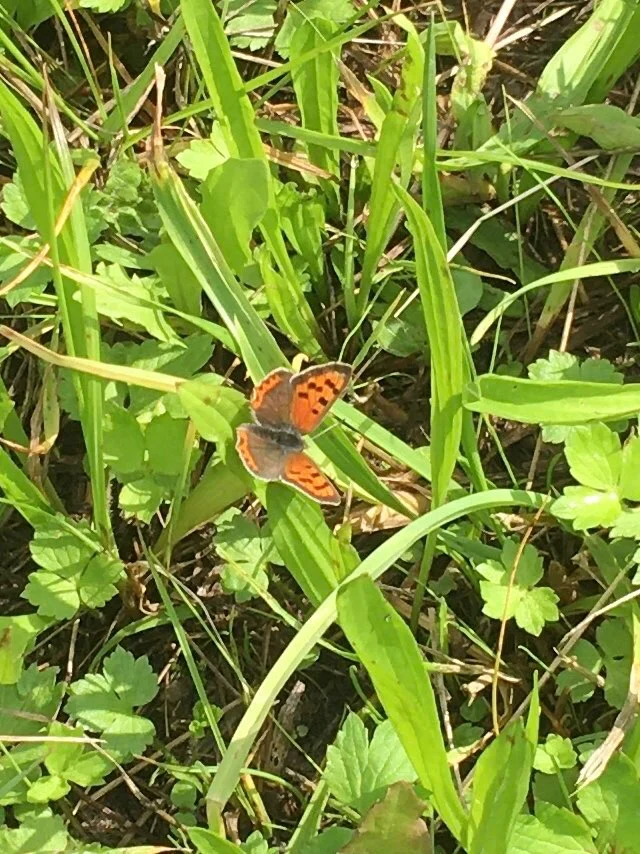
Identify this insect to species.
Lycaena phlaeas
